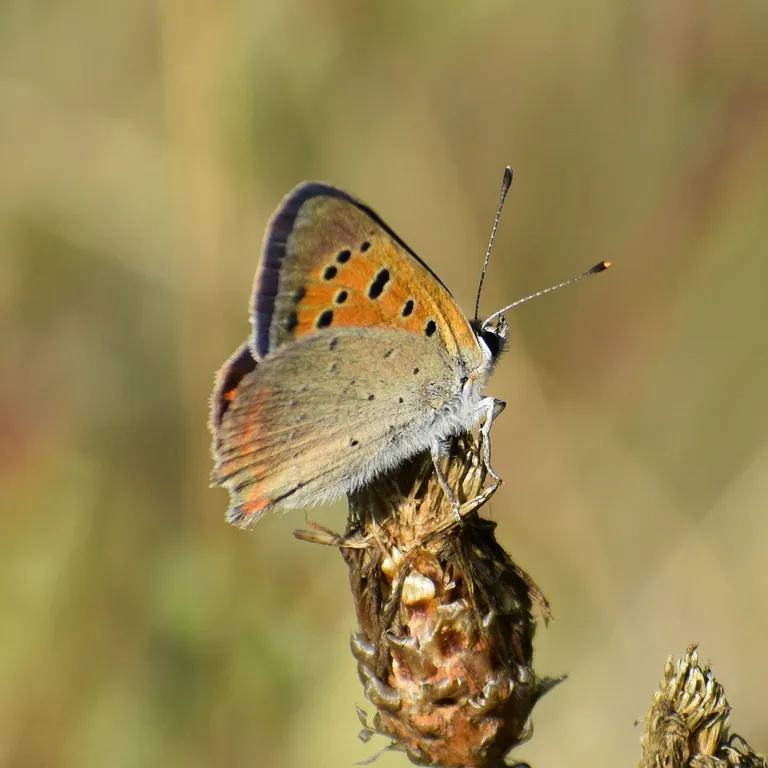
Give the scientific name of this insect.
Lycaena phlaeas
